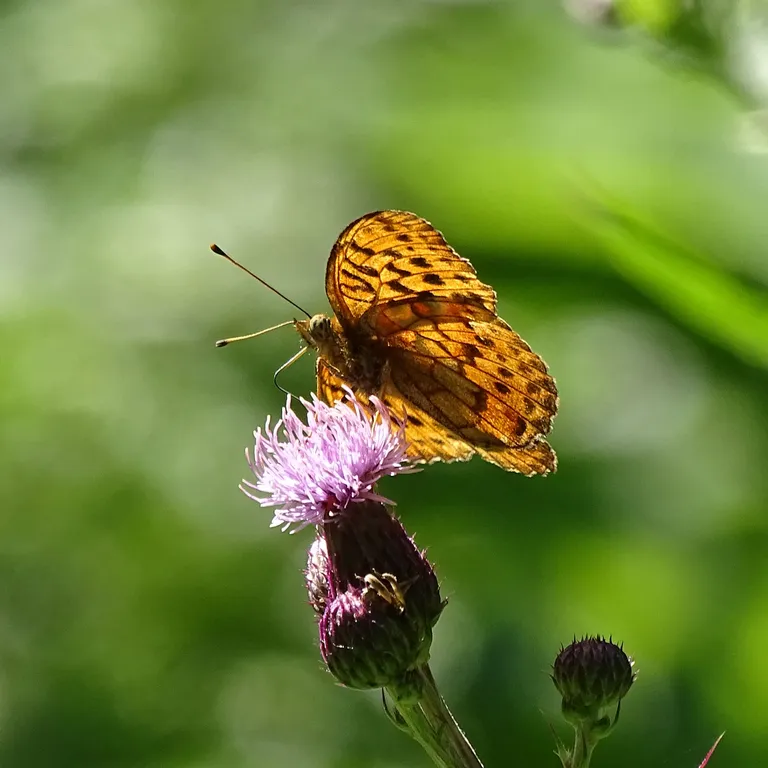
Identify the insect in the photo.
Brenthis daphne
